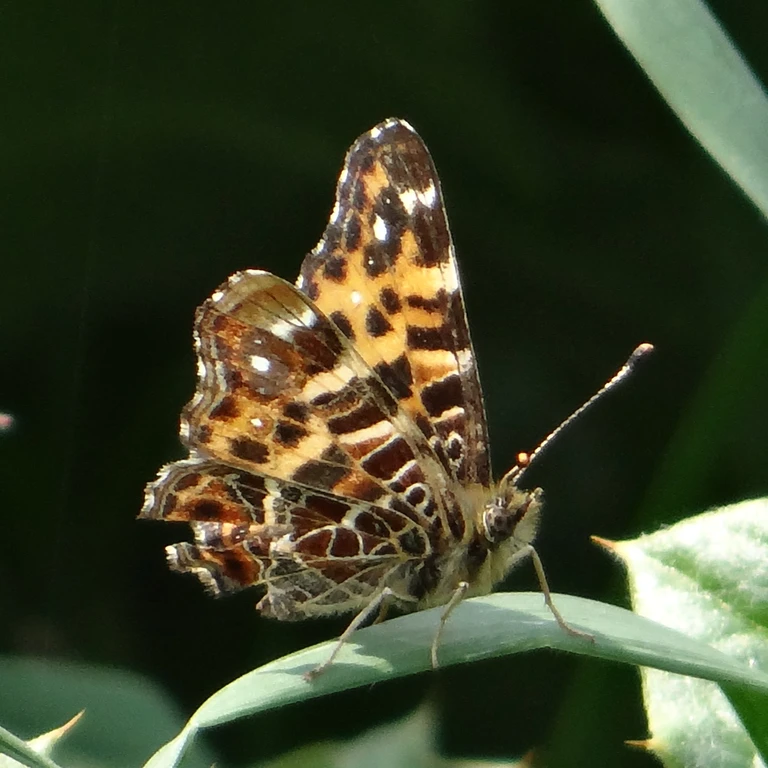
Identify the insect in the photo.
Araschnia levana
